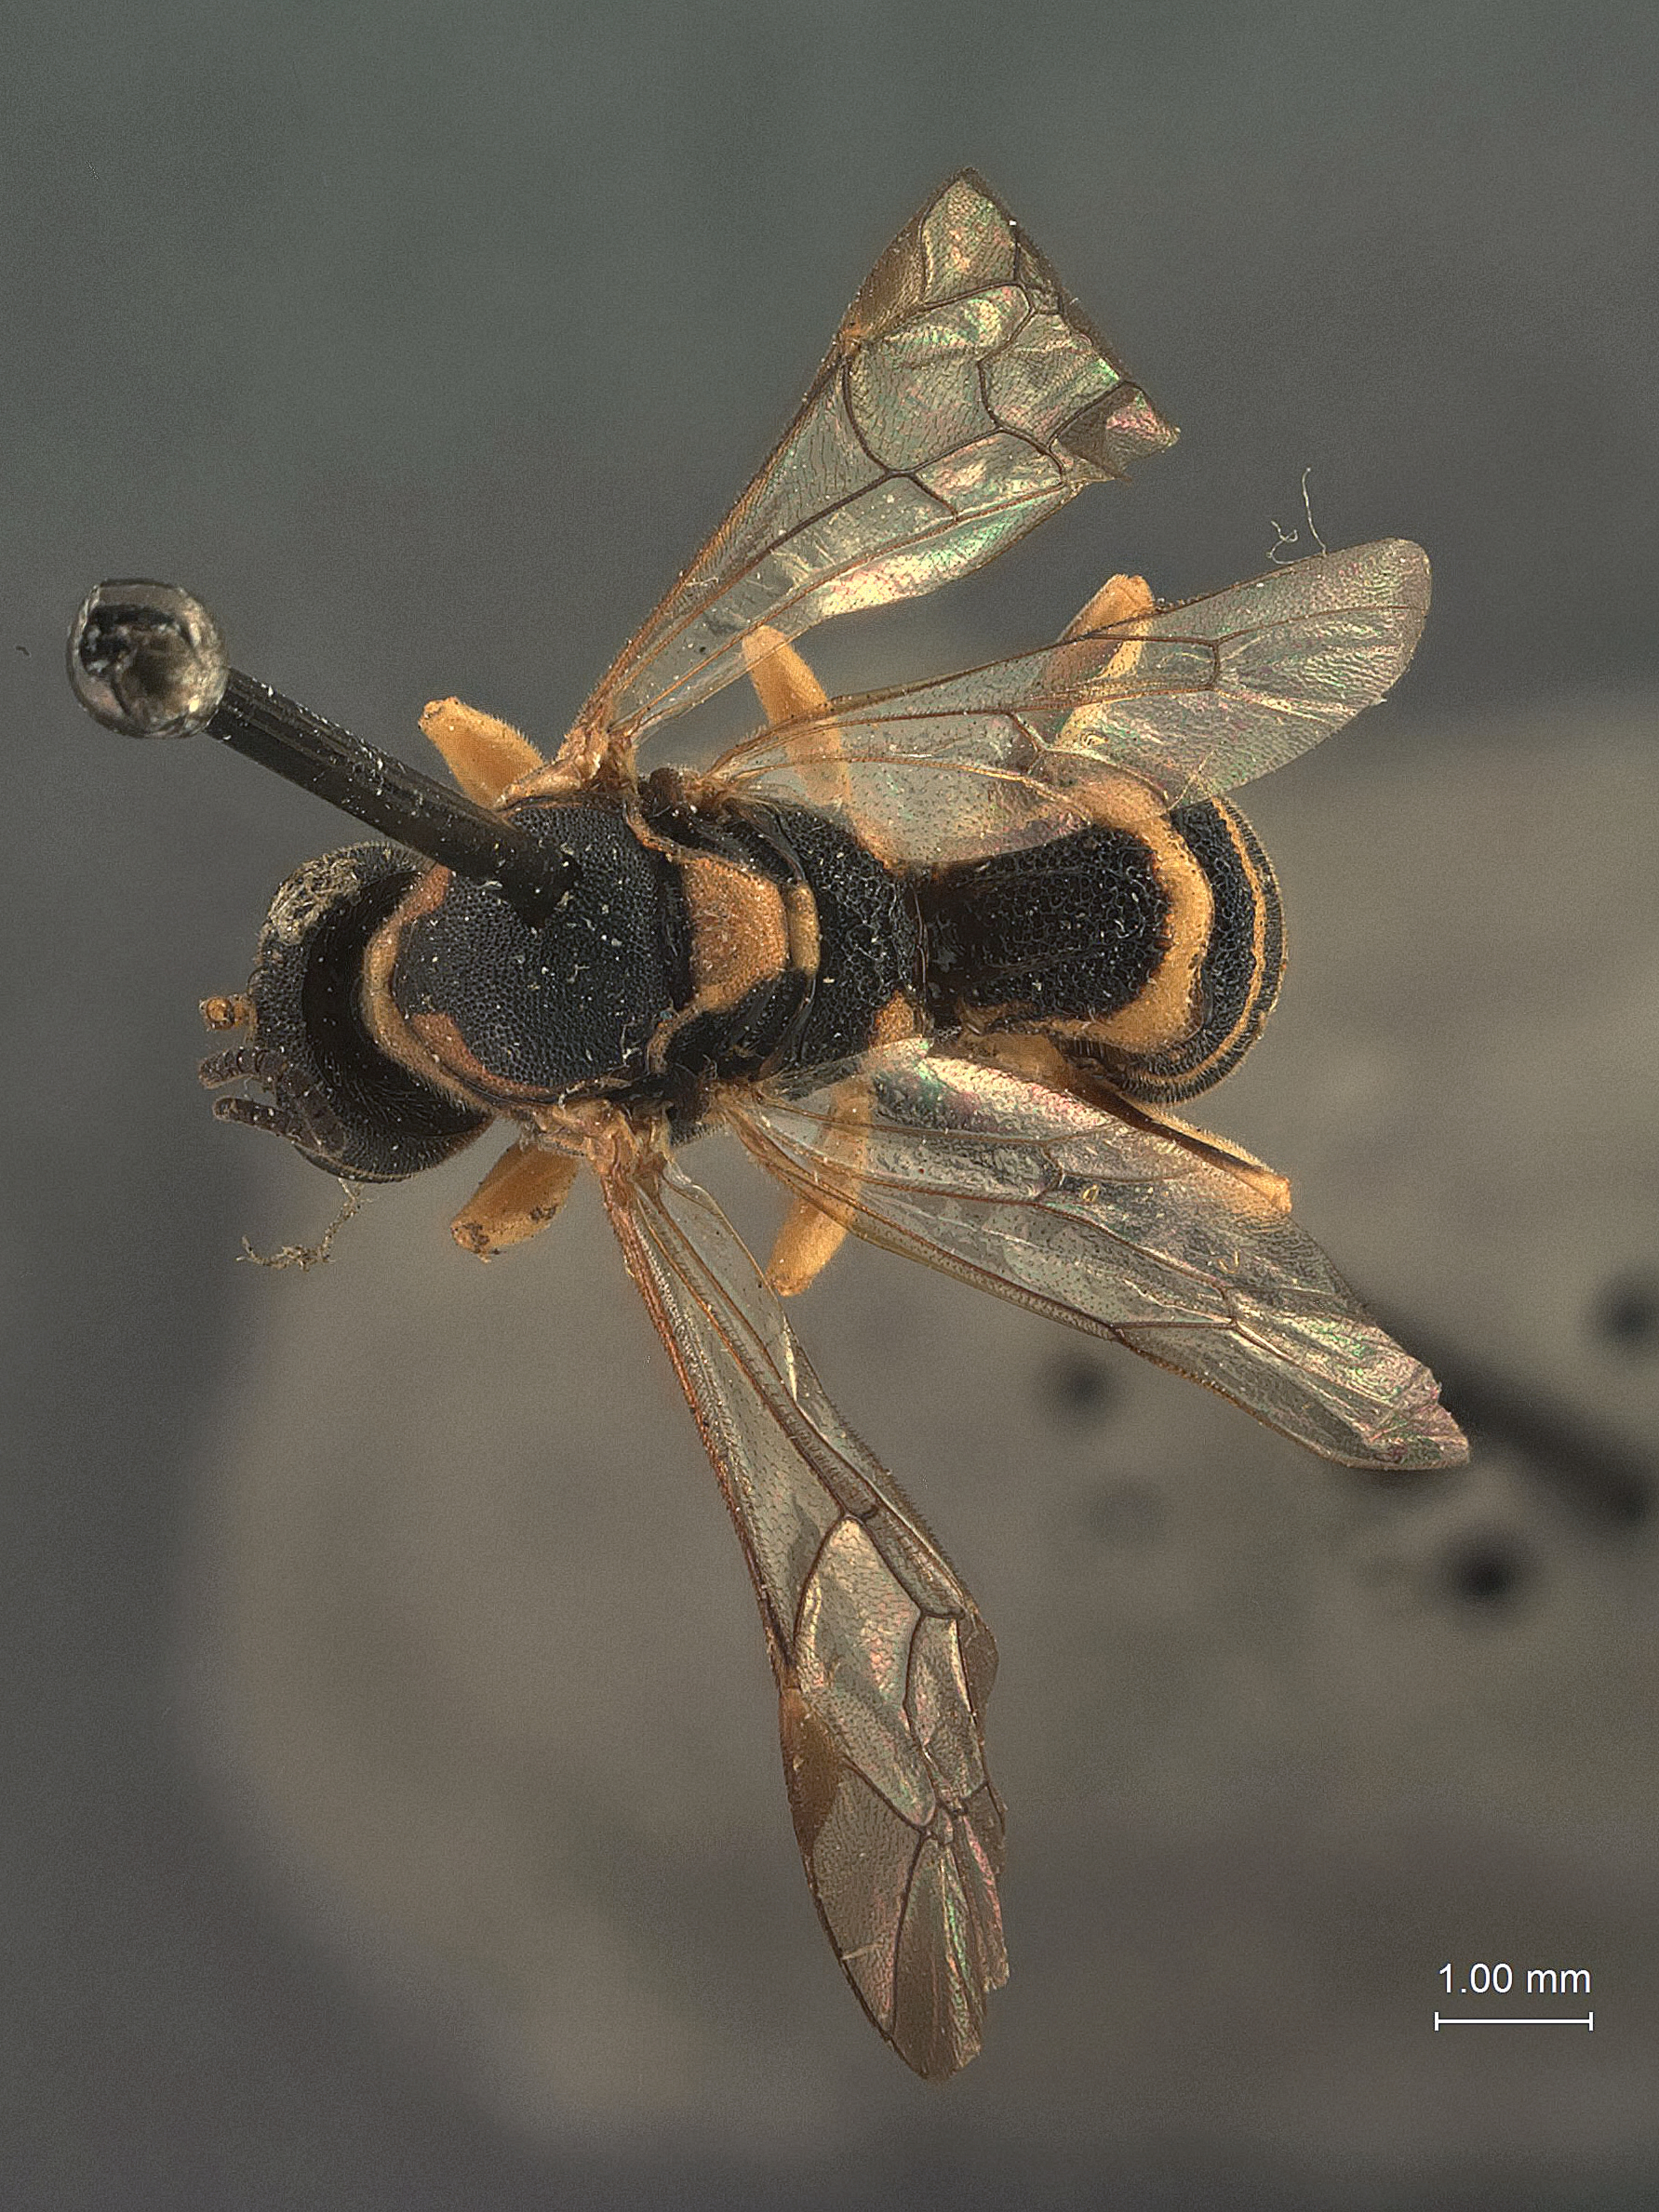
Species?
Exenterus diprioni
